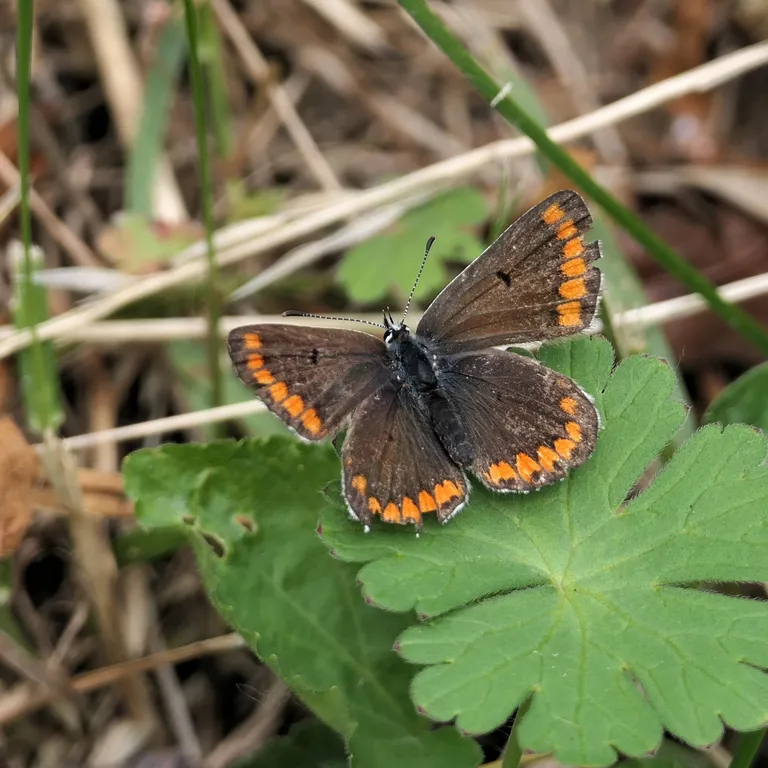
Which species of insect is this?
Aricia agestis/artaxerxes
